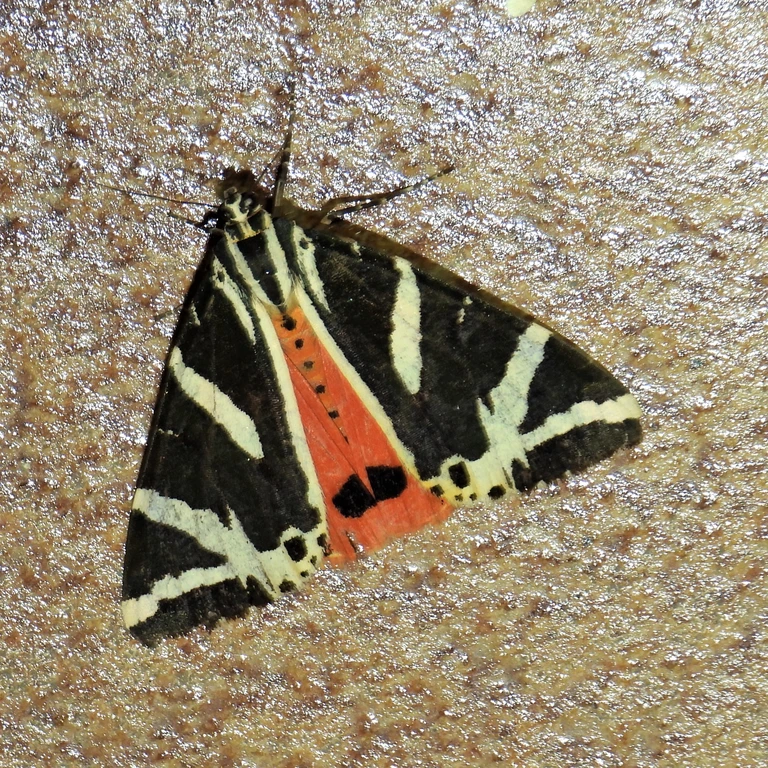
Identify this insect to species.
Euplagia quadripunctaria
